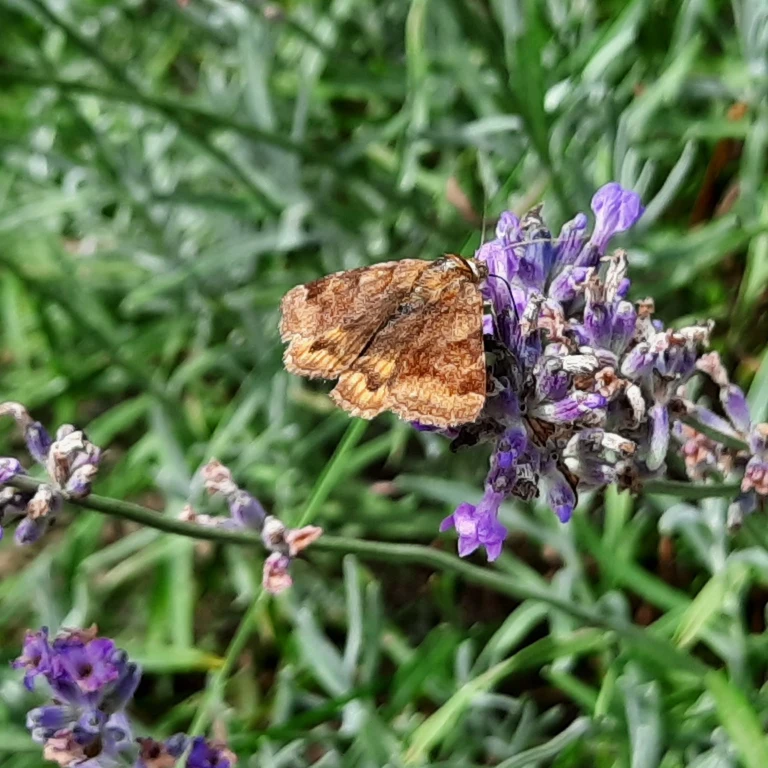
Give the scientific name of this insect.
Euclidia glyphica
